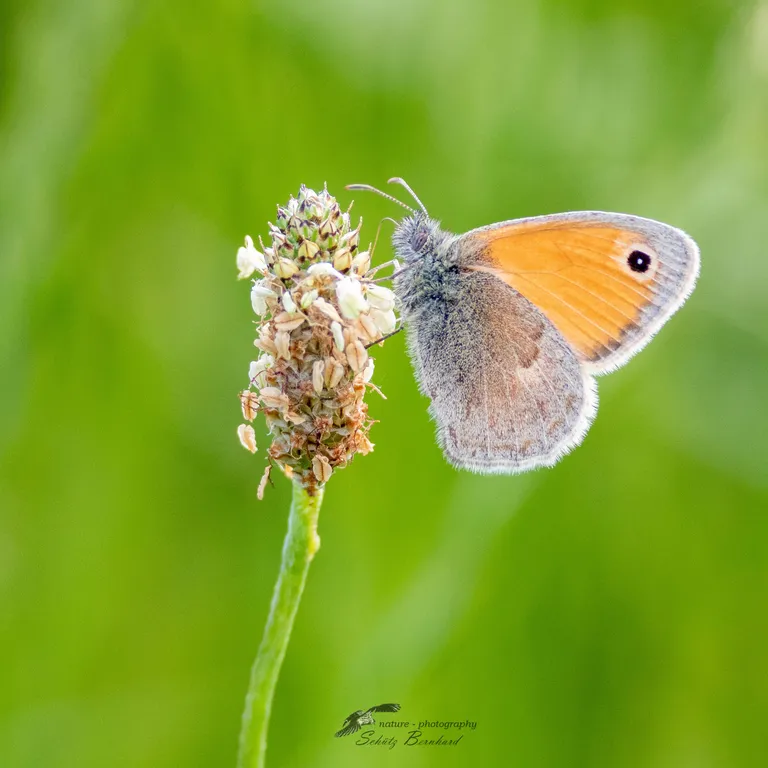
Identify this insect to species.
Coenonympha pamphilus
